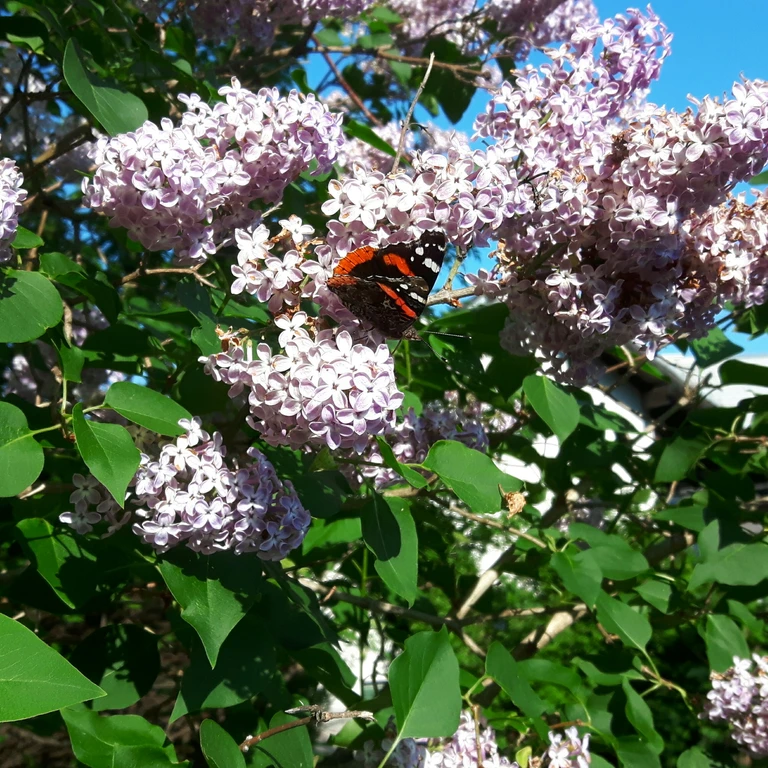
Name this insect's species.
Vanessa atalanta
